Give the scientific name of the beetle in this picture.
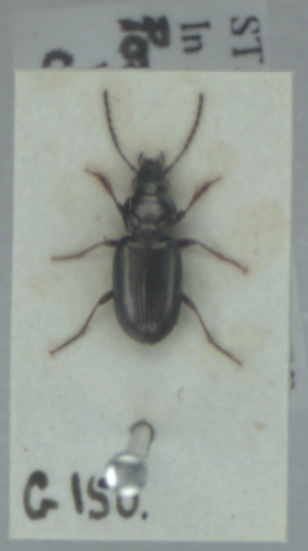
Pogonus chalceus
